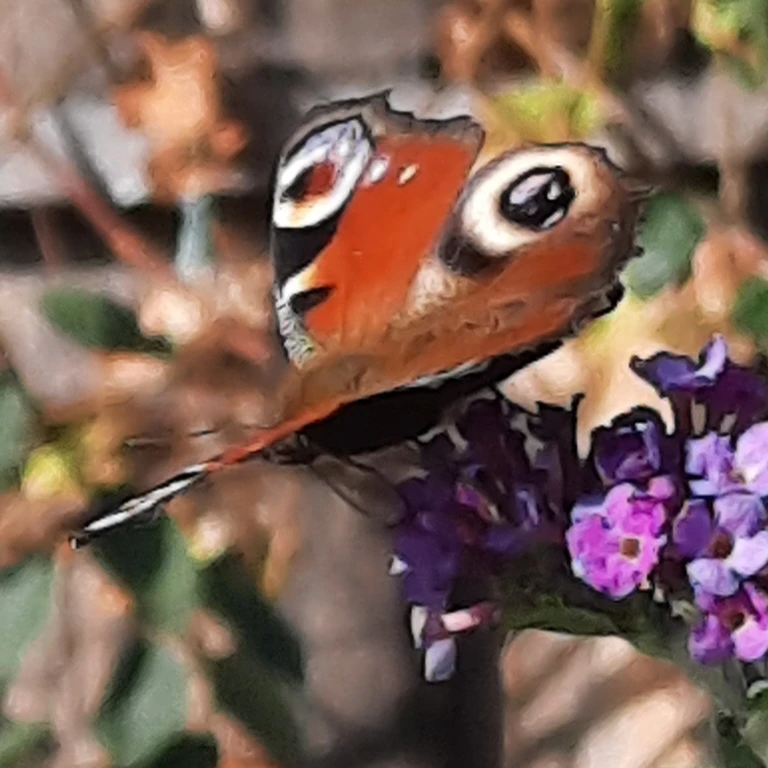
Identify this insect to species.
Aglais io
